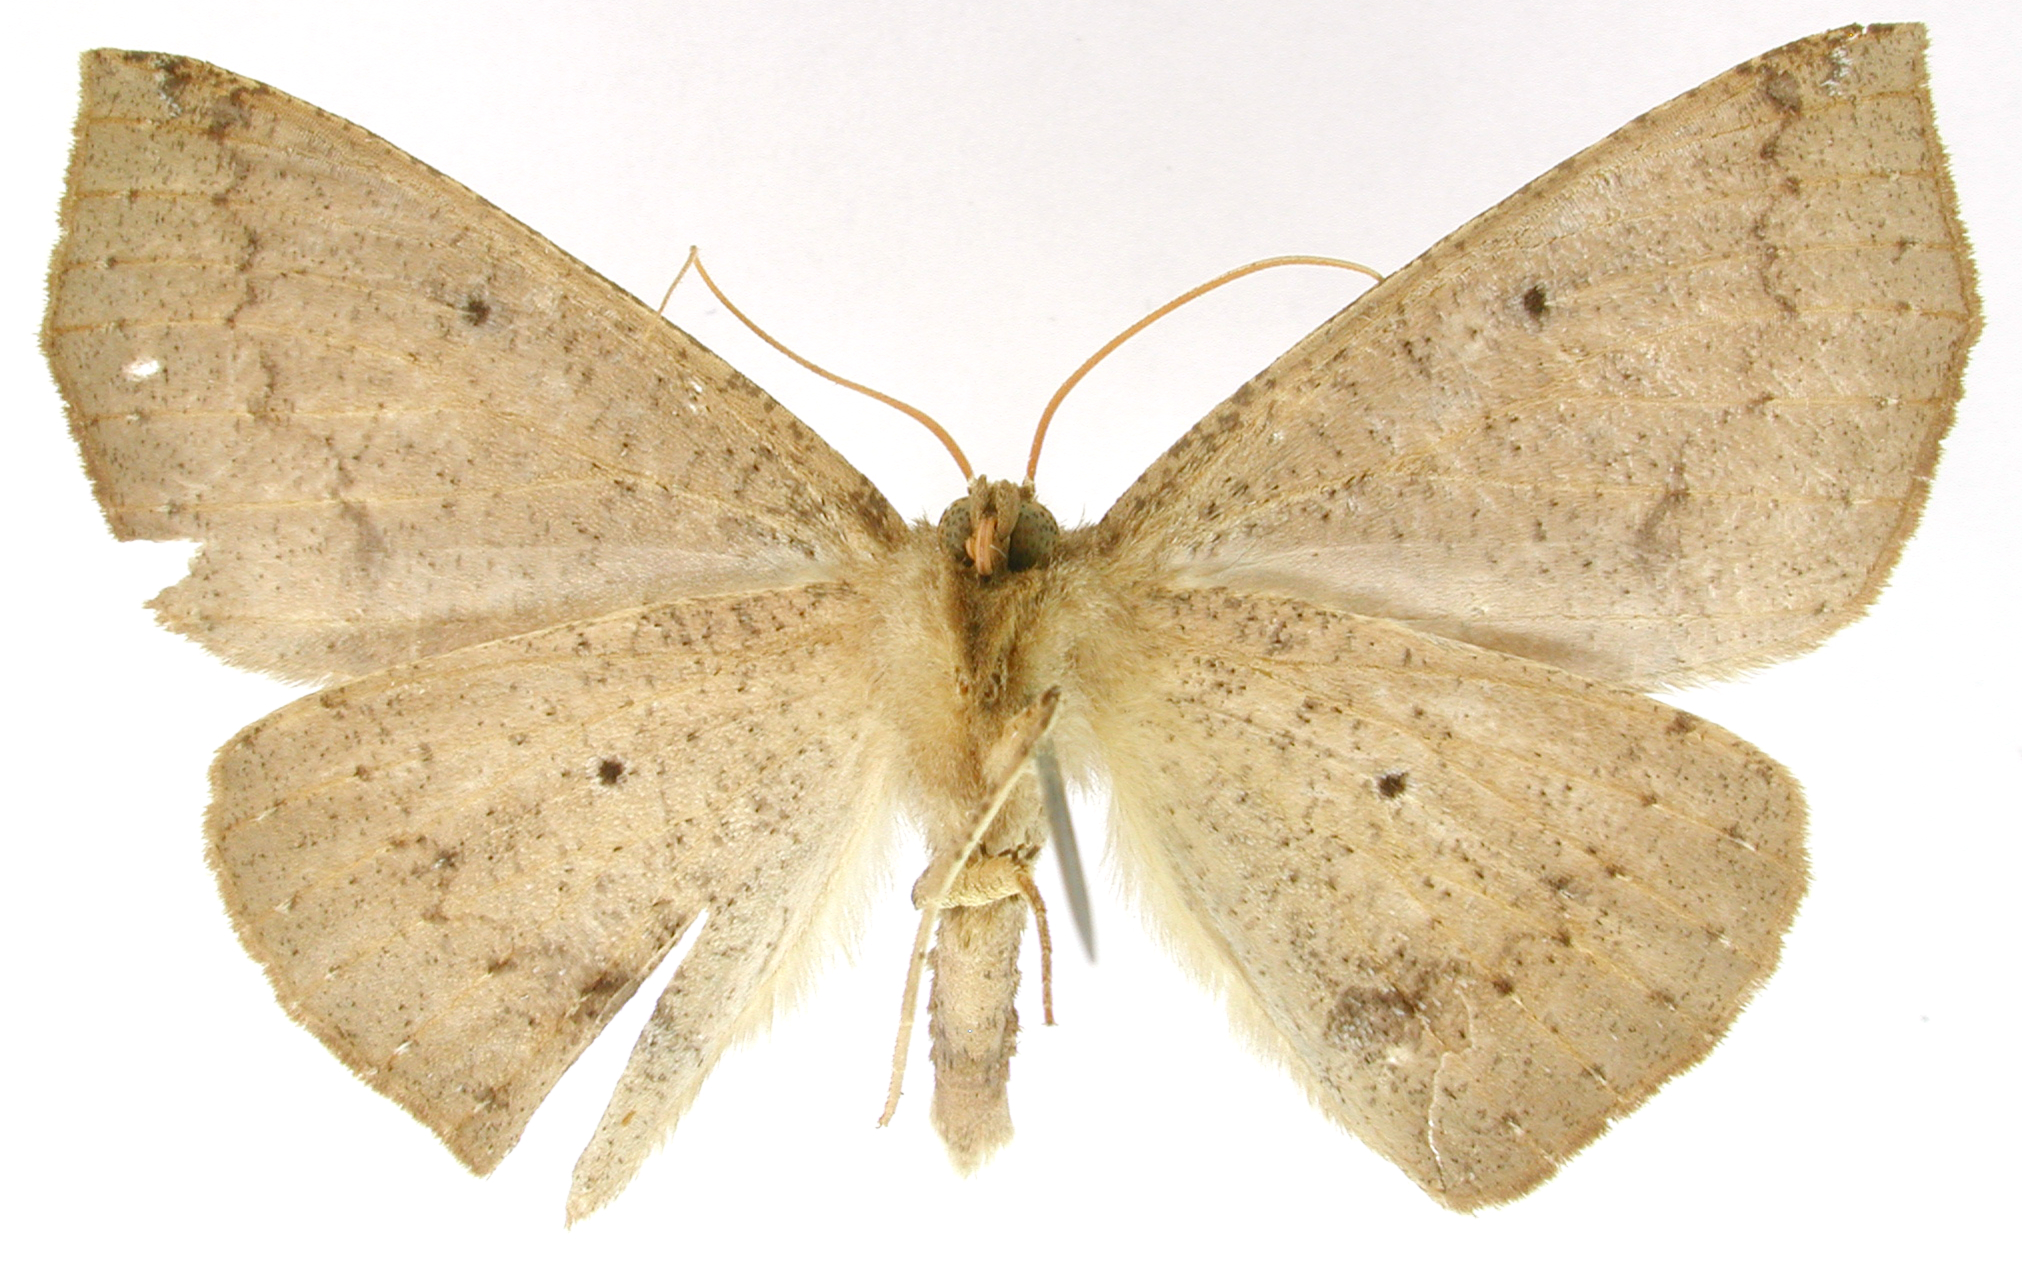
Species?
Ira albirenata
